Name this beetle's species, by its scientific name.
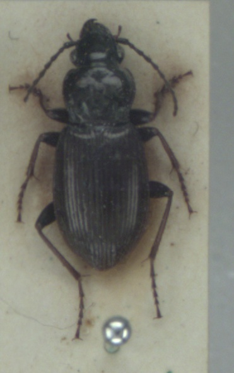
Pterostichus oblongopunctatus
